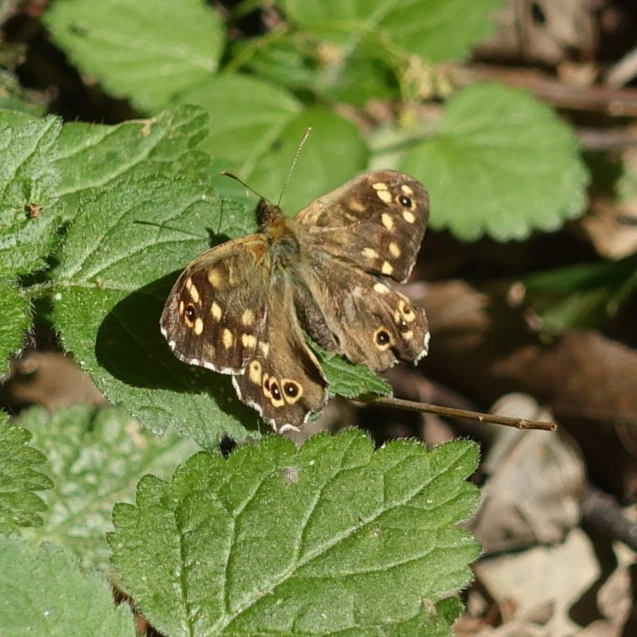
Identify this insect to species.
Pararge aegeria
